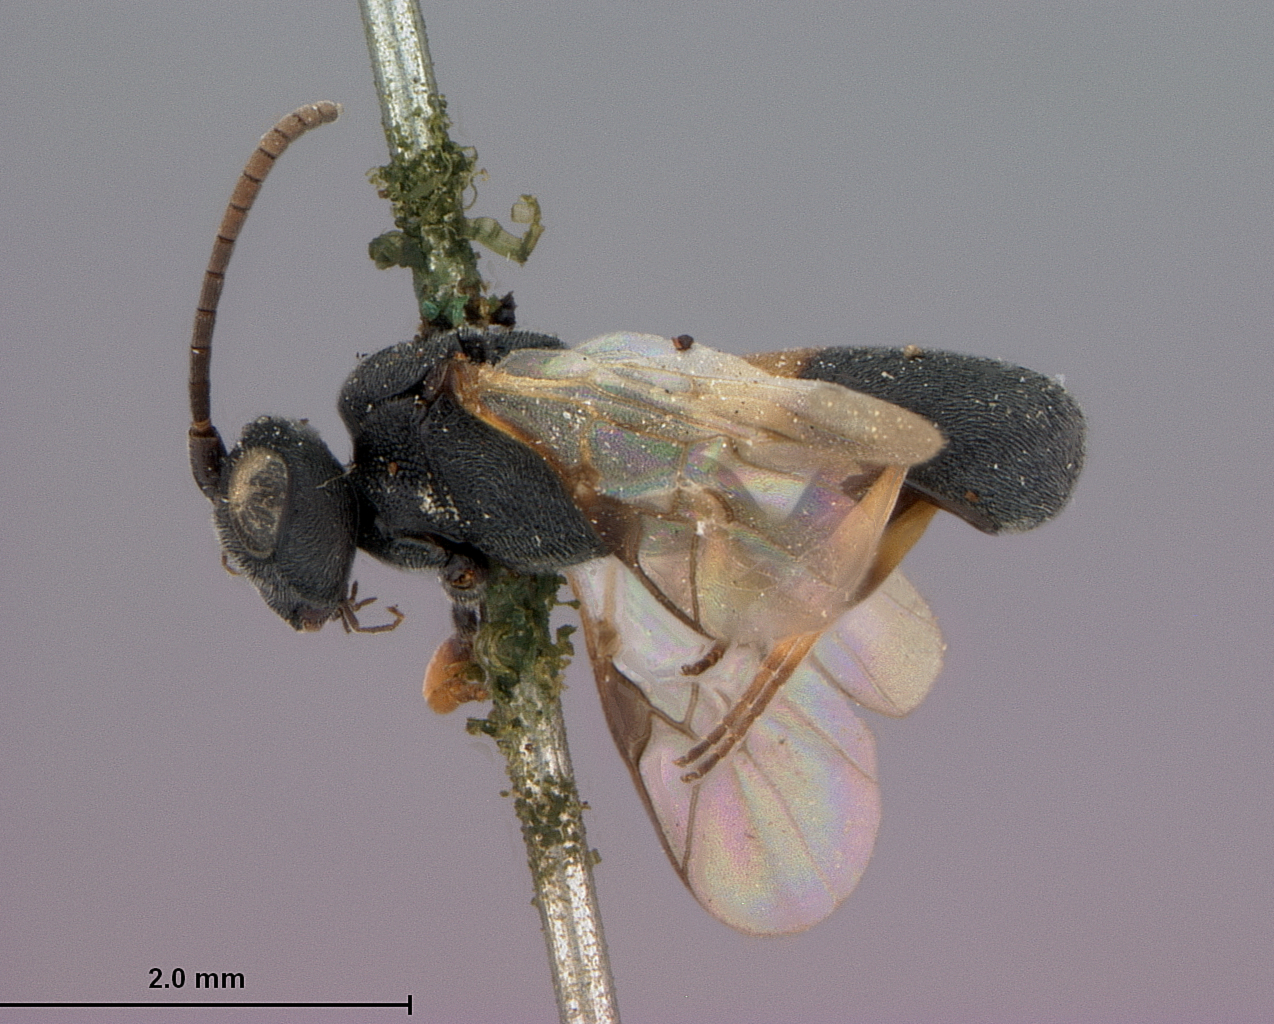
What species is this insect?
Chelonus electus
